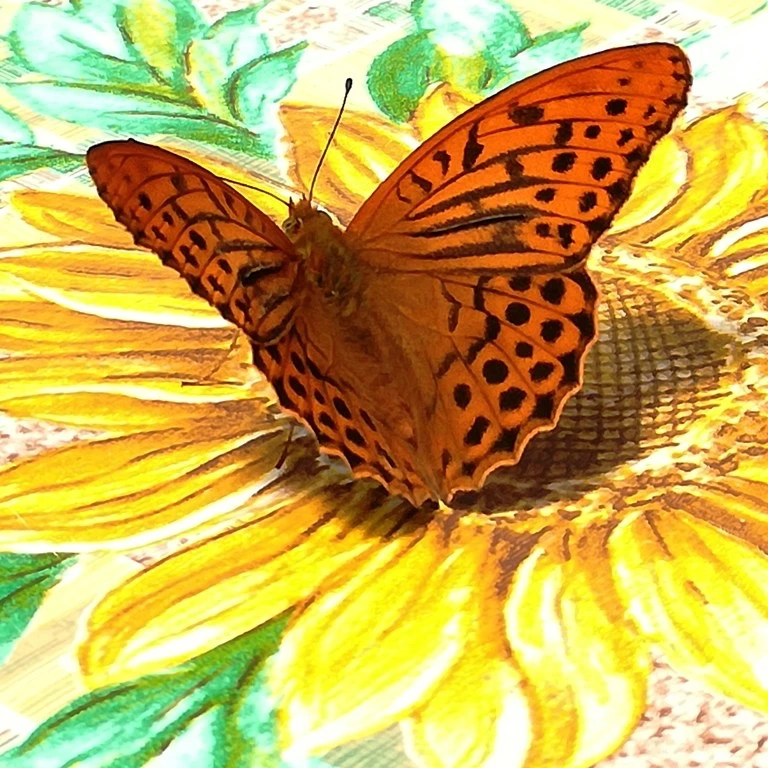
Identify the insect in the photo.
Argynnis paphia
